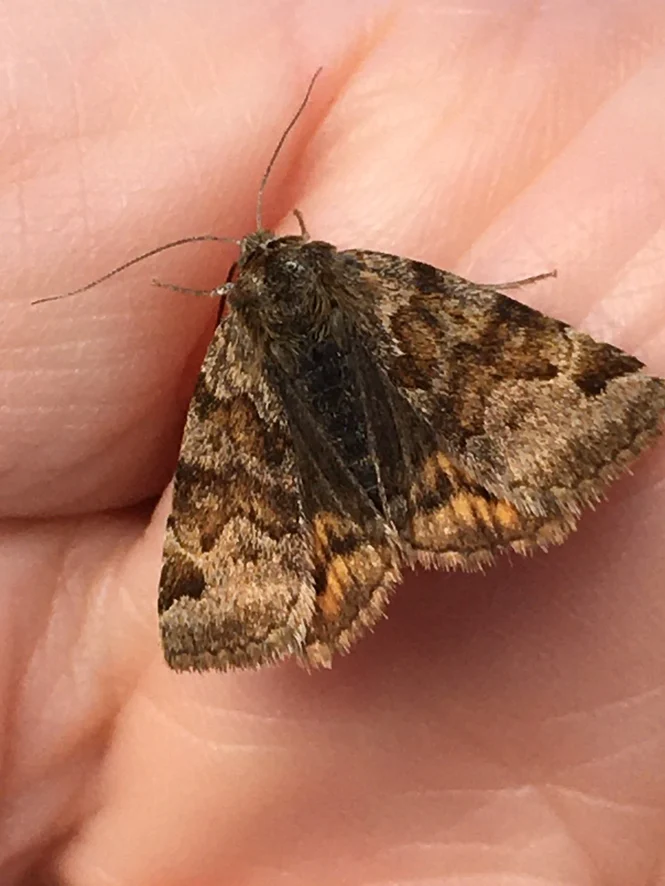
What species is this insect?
Euclidia glyphica
